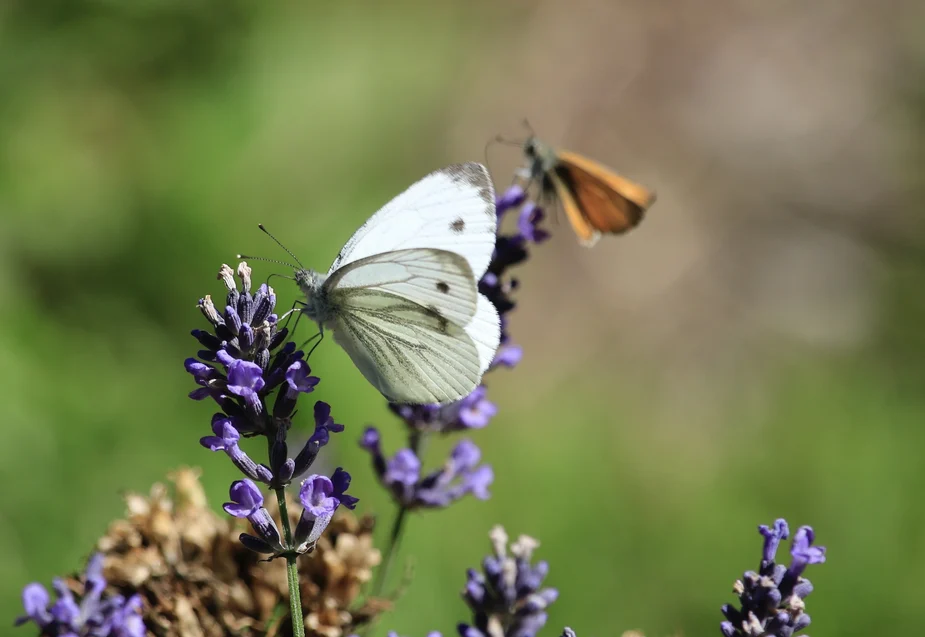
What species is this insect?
Pieris napi
